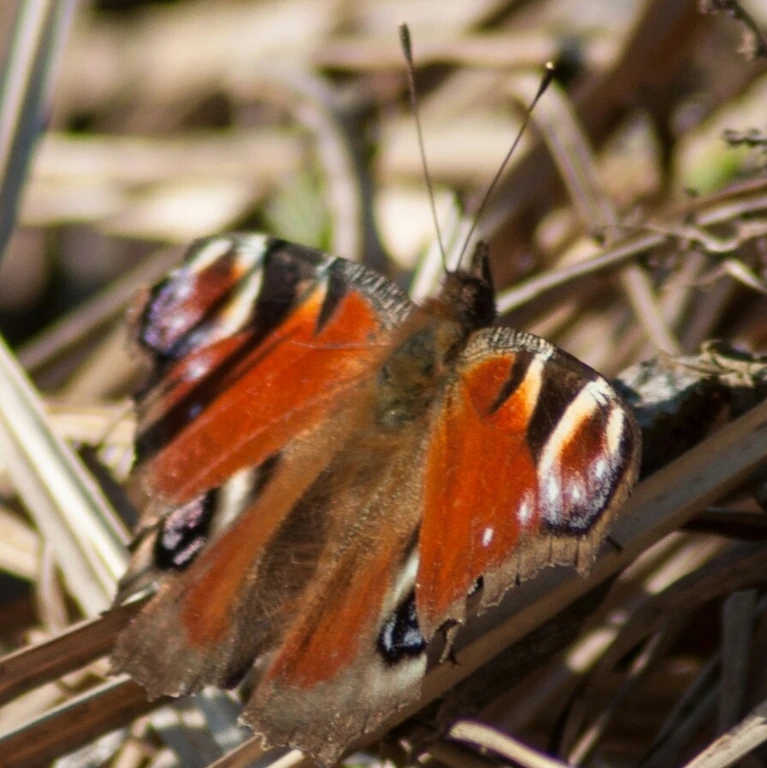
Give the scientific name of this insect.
Aglais io
